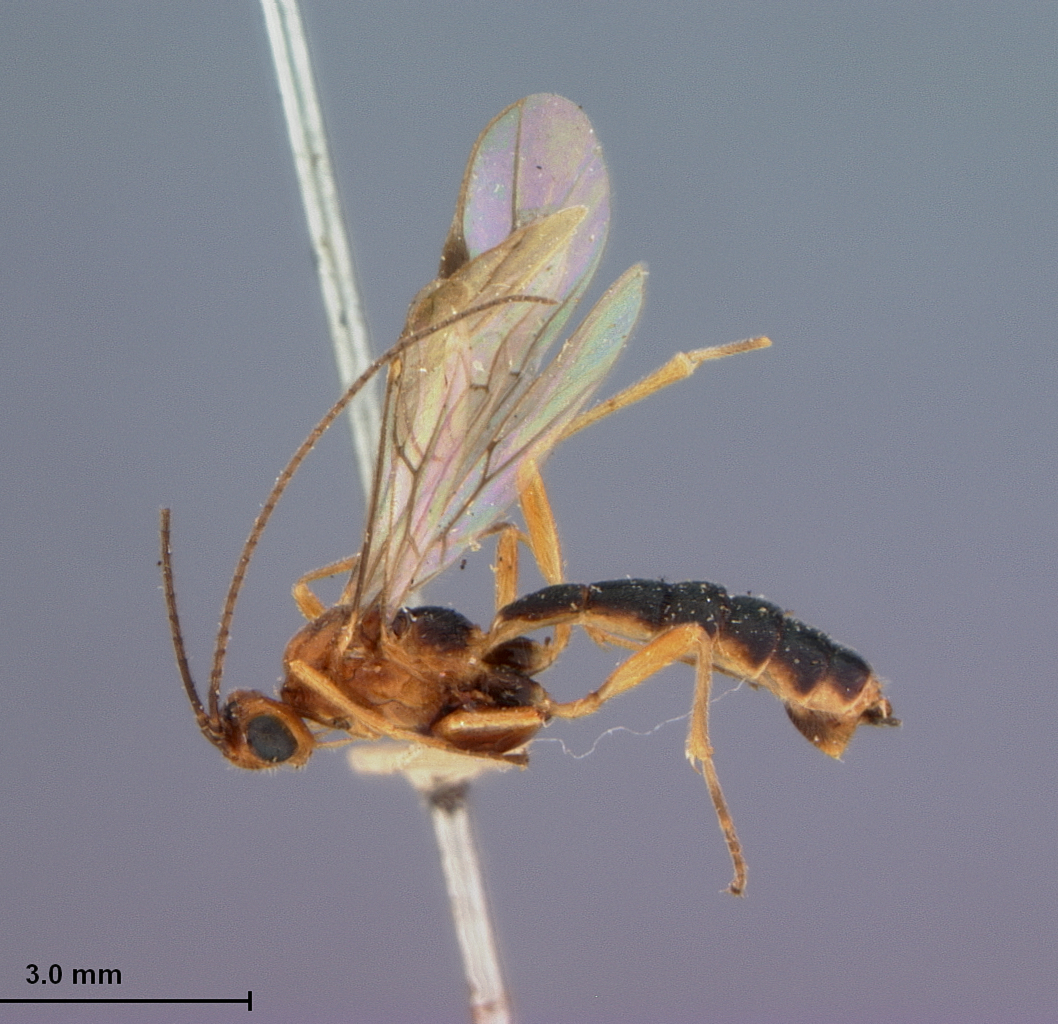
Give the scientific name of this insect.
Colastomion abdominalis
